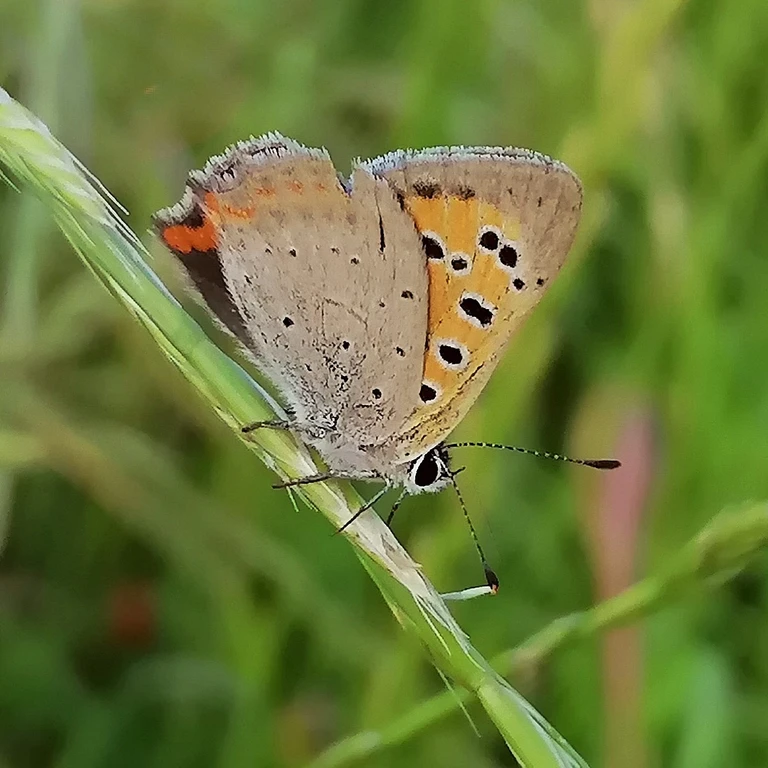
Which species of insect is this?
Lycaena phlaeas
